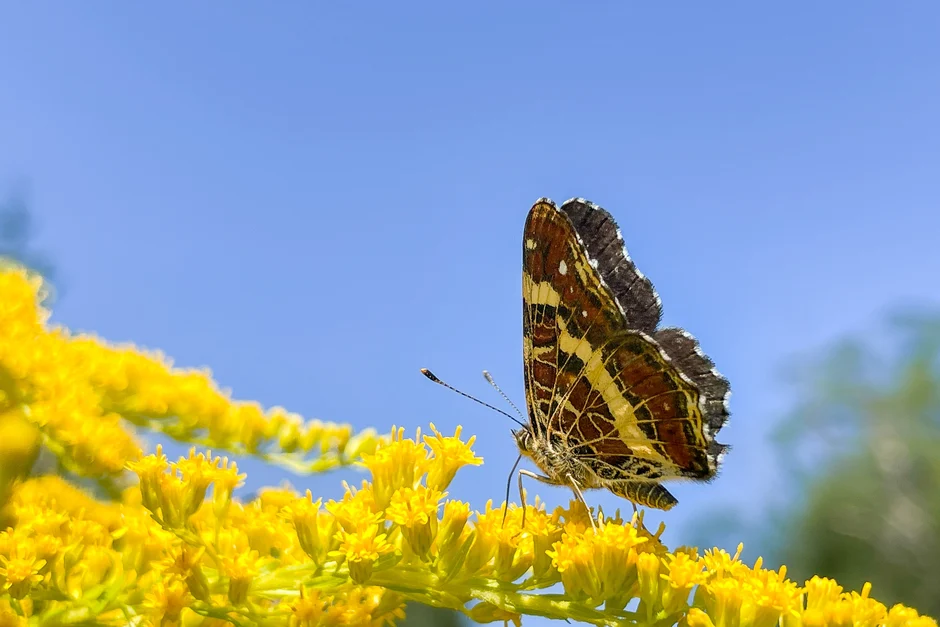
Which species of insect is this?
Araschnia levana
